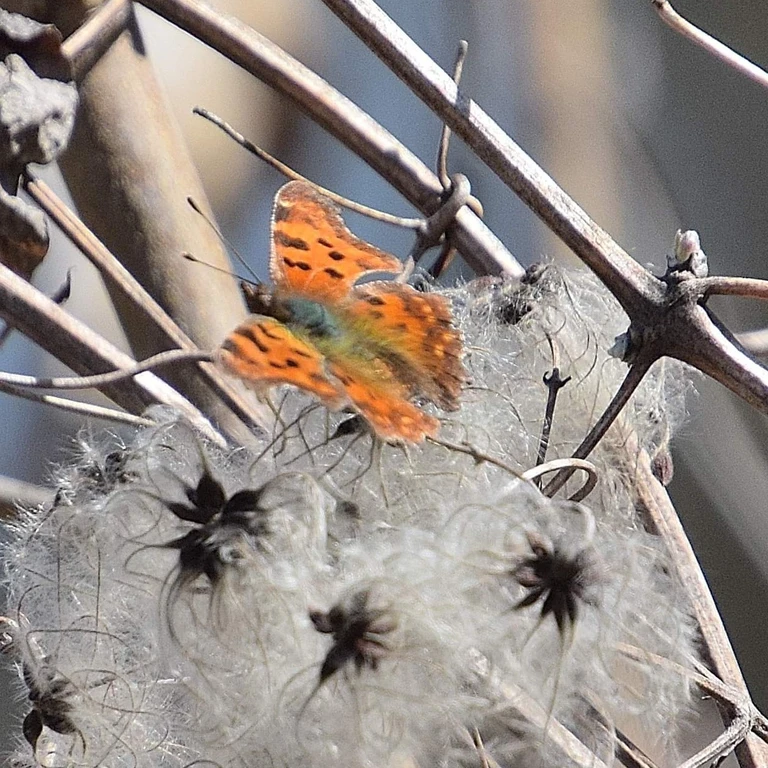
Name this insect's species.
Polygonia c-album
